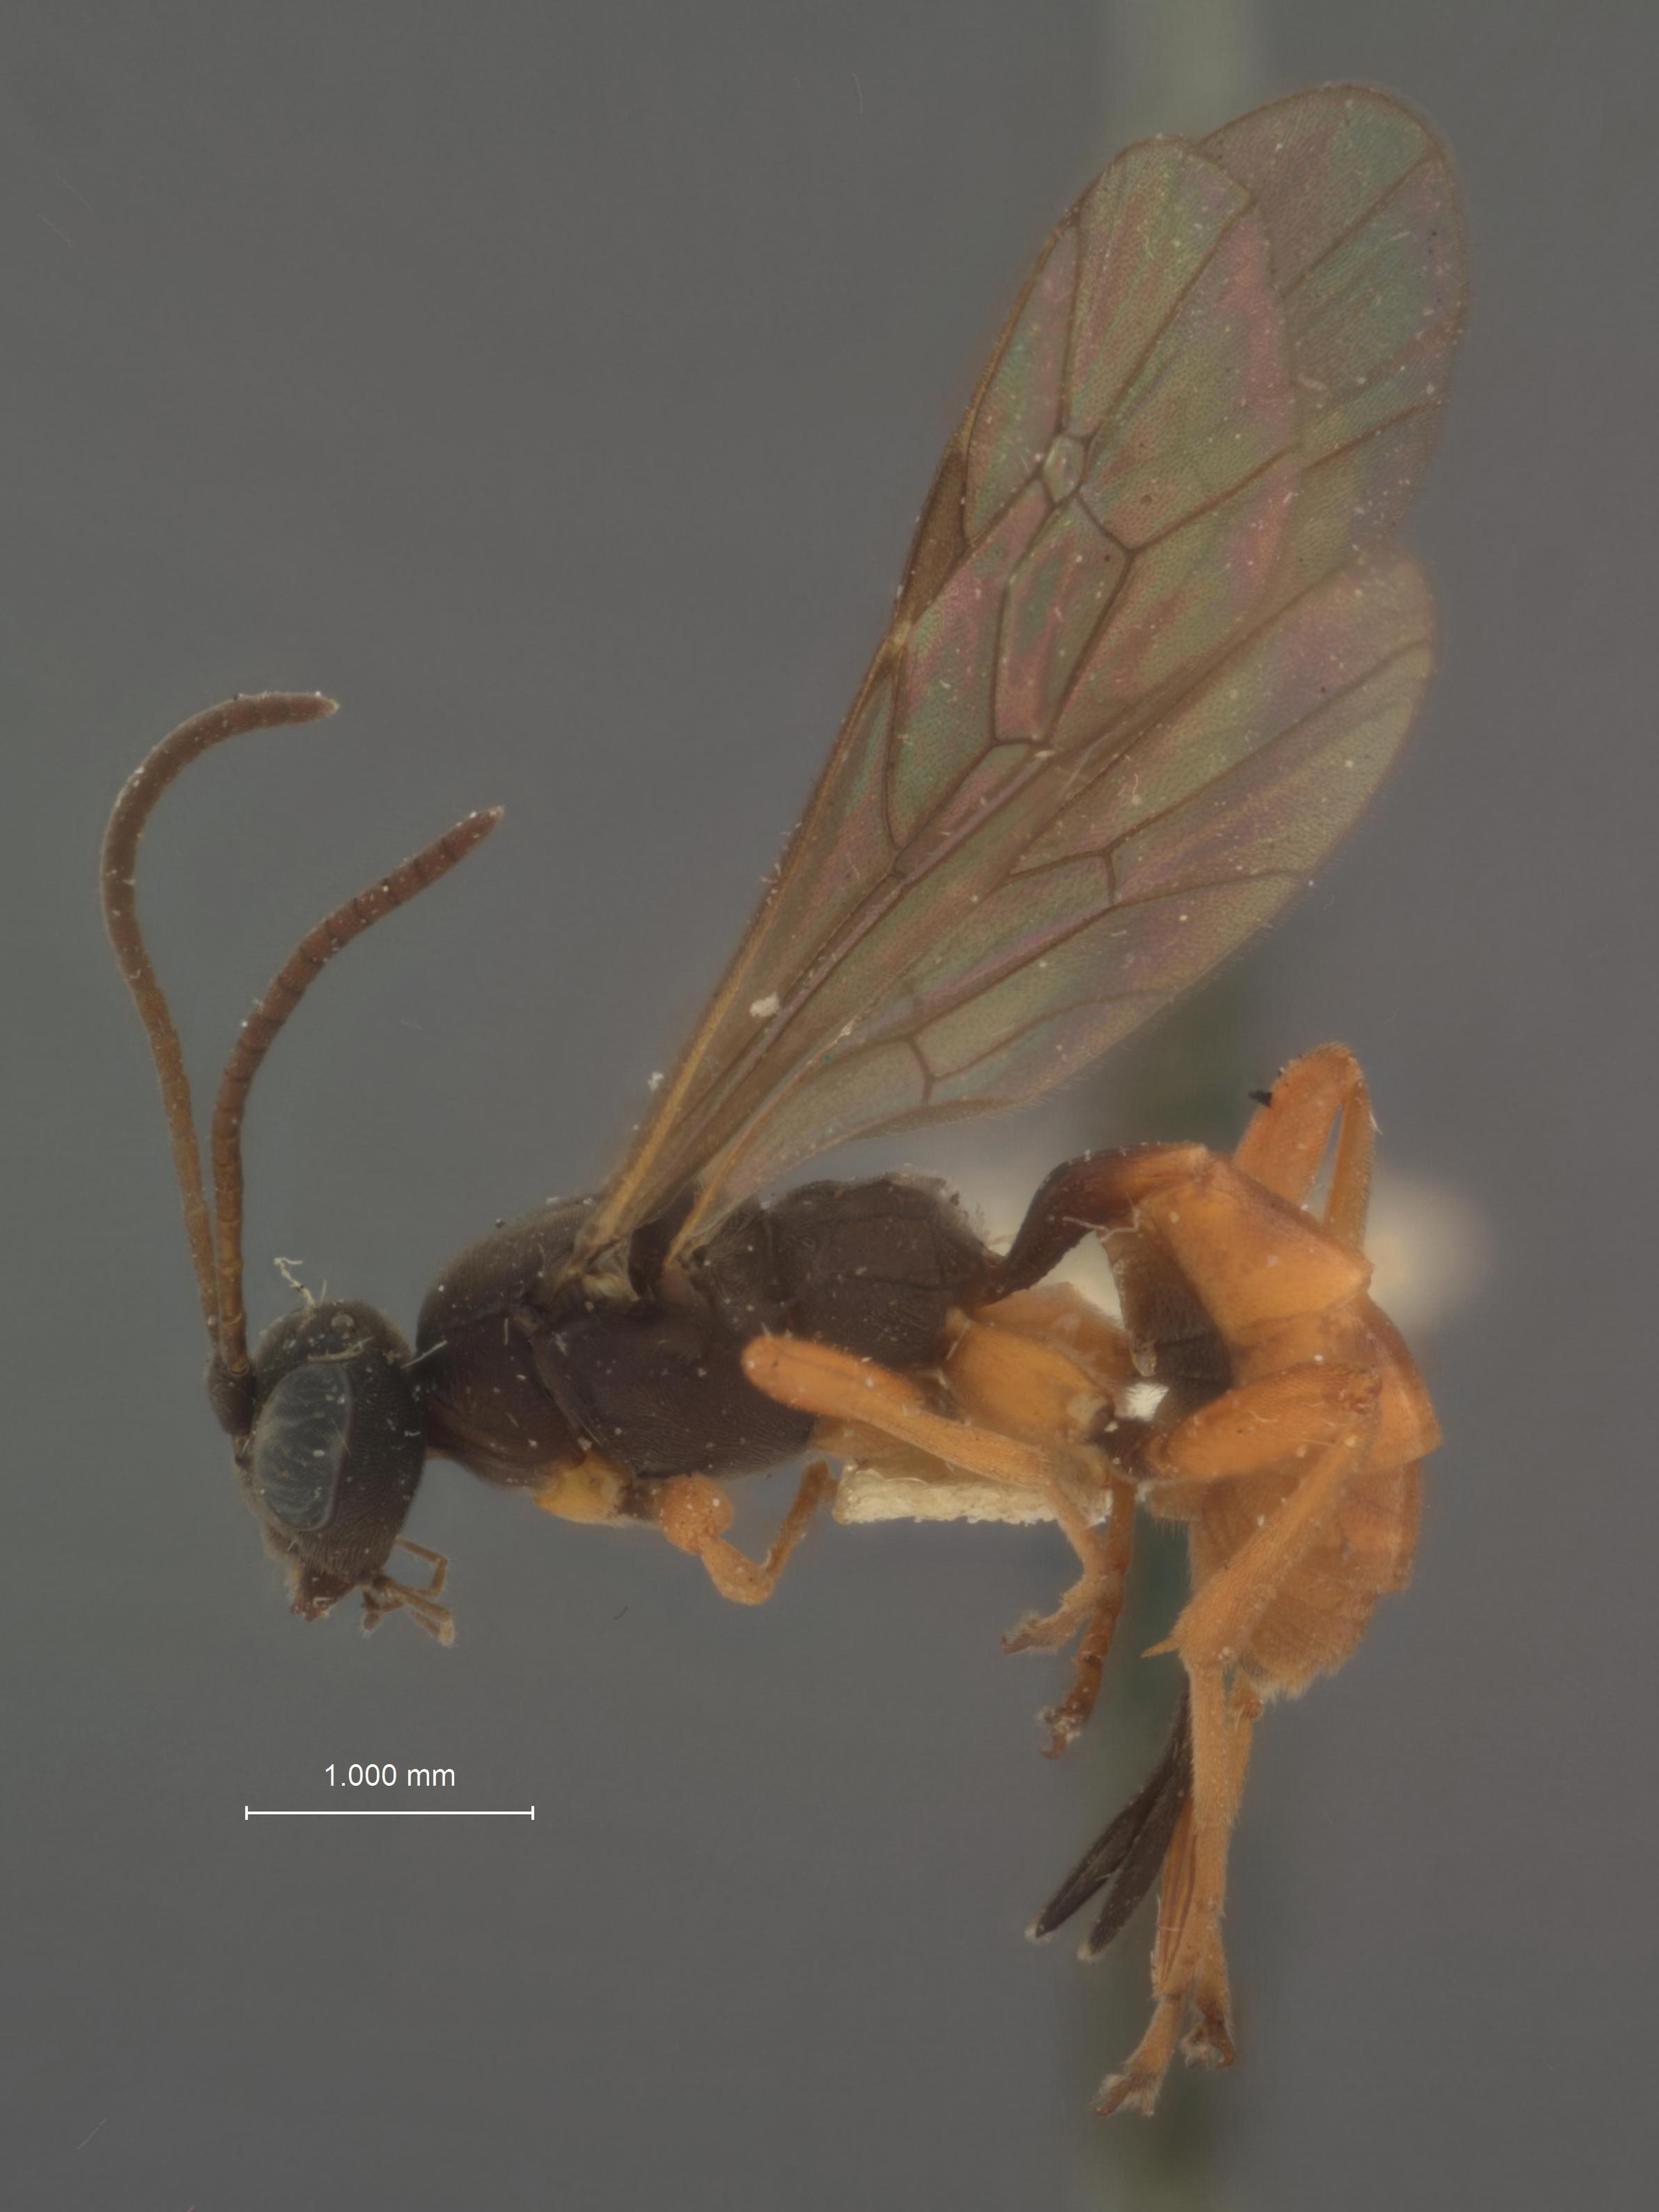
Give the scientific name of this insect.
Trichorcryptus bicolor
